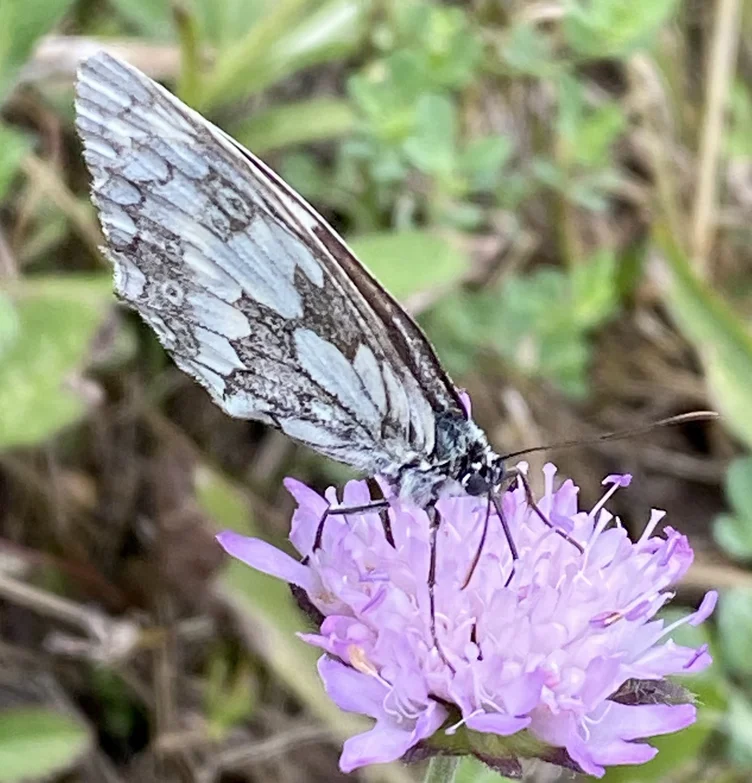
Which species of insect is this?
Melanargia galathea
